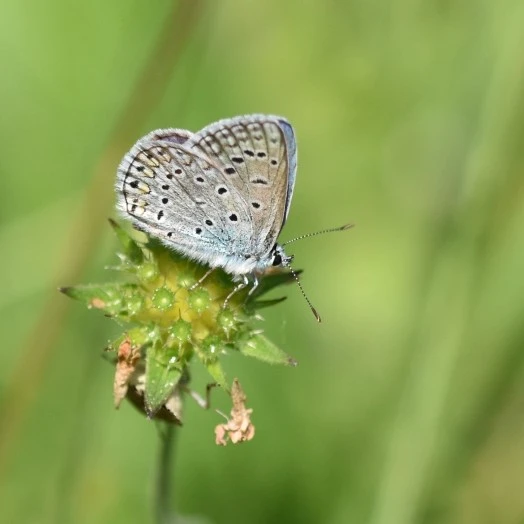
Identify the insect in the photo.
Polyommatus icarus
